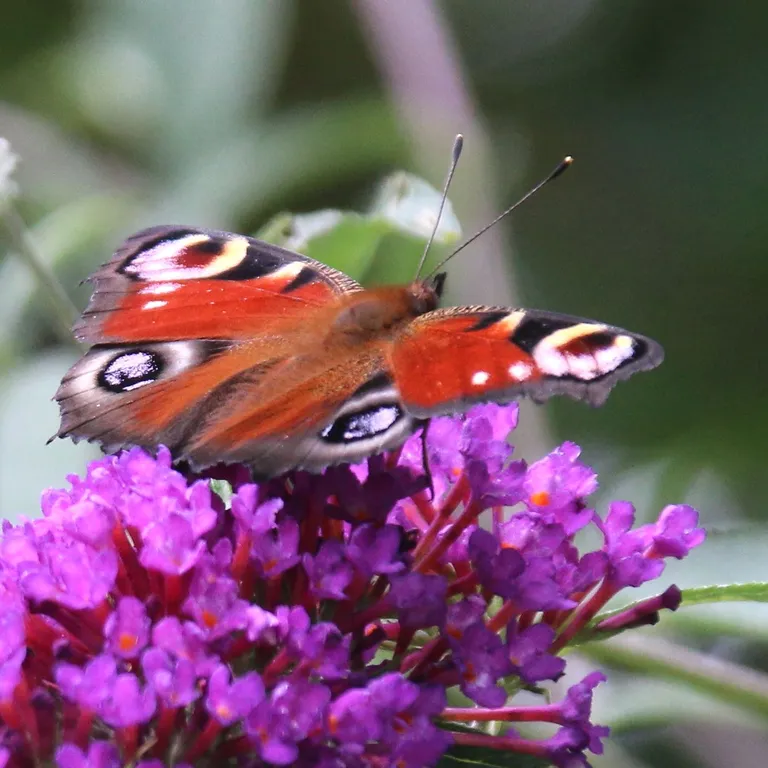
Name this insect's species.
Aglais io
